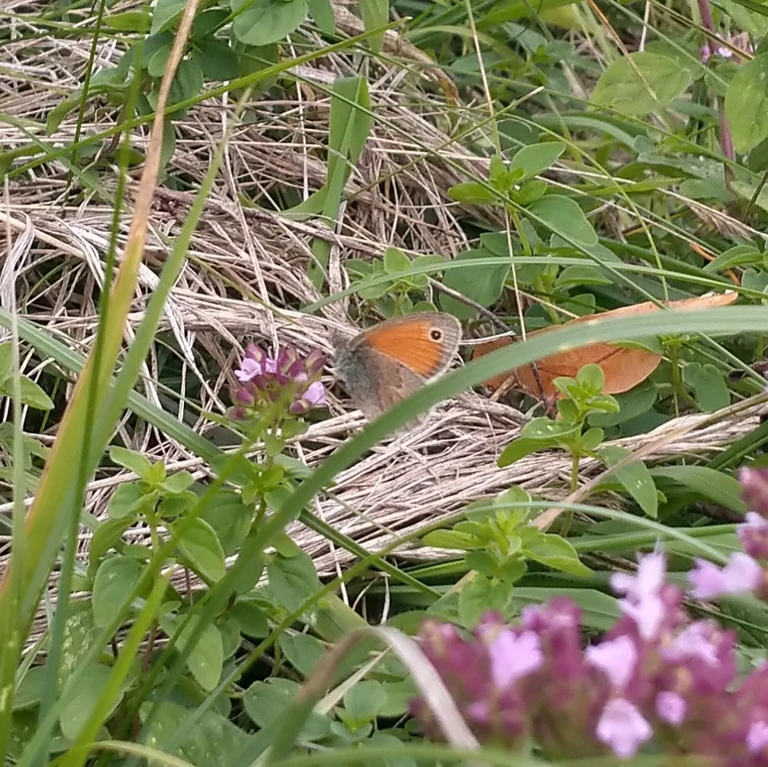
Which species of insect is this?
Coenonympha pamphilus
